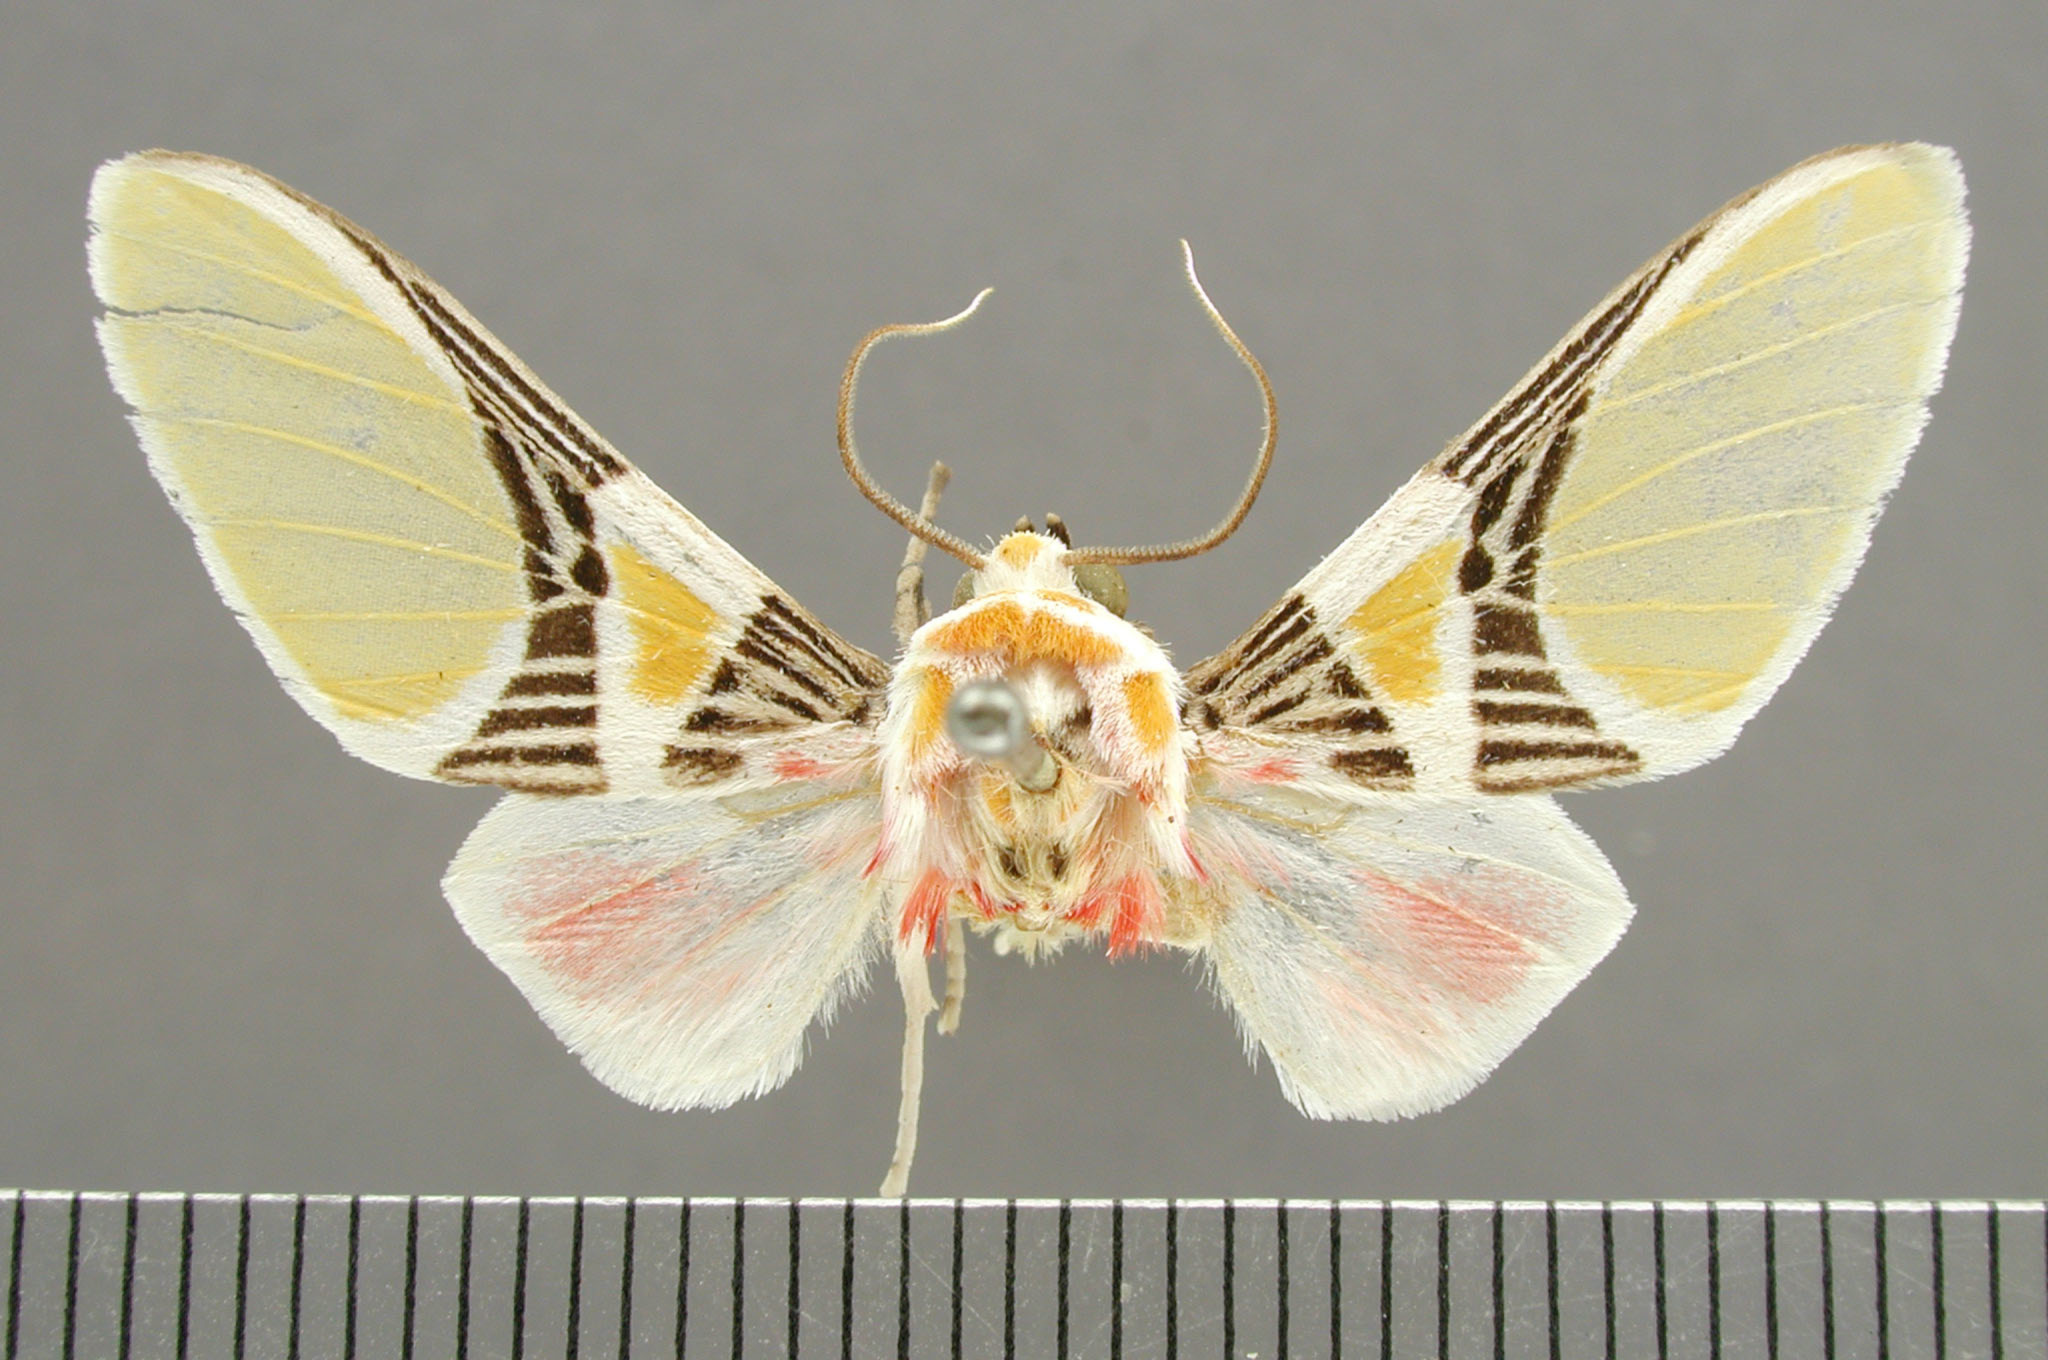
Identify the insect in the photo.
Automolis herois (also Idalus herois)
